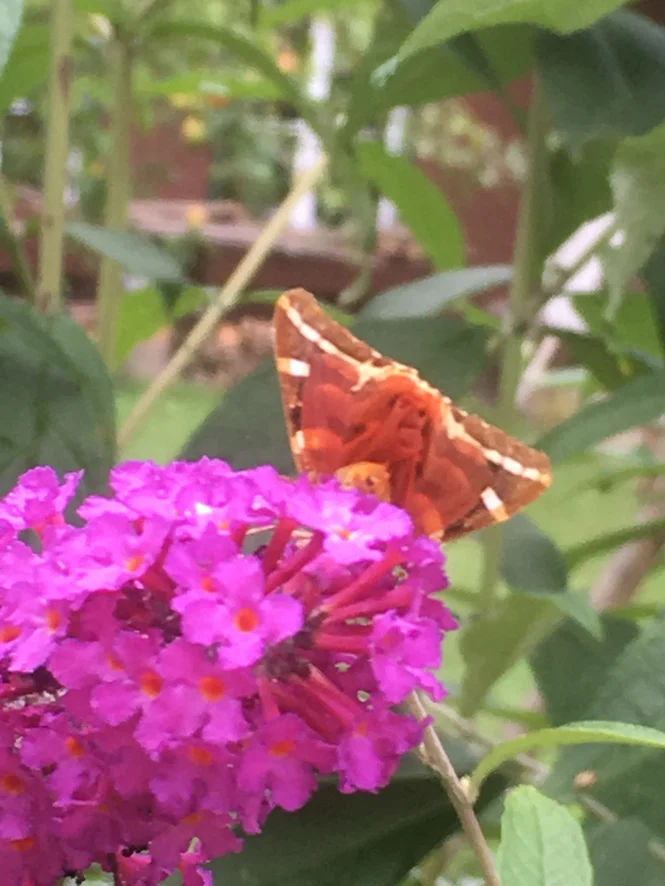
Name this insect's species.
Euplagia quadripunctaria
